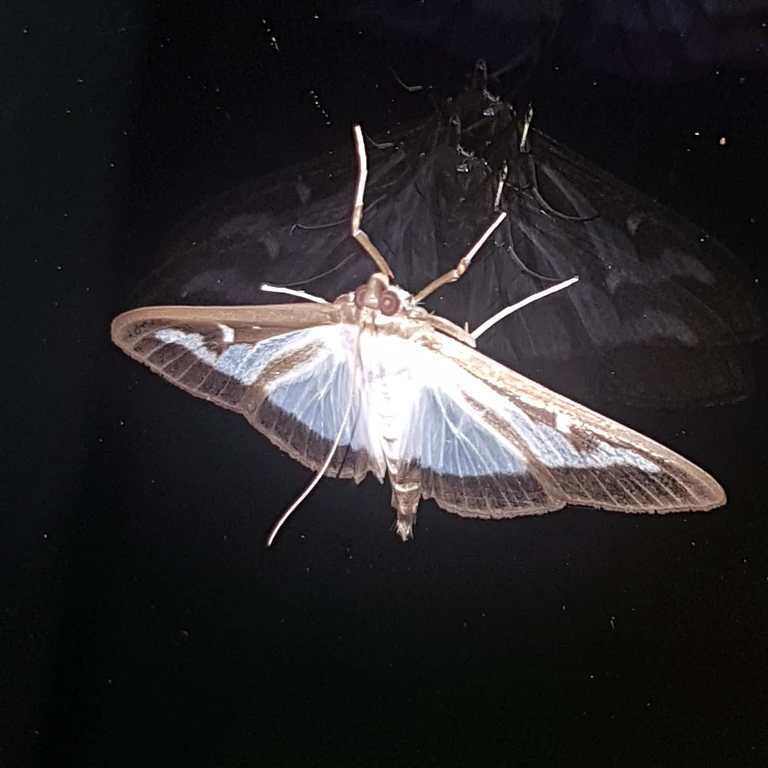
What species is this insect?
Cydalima perspectalis
